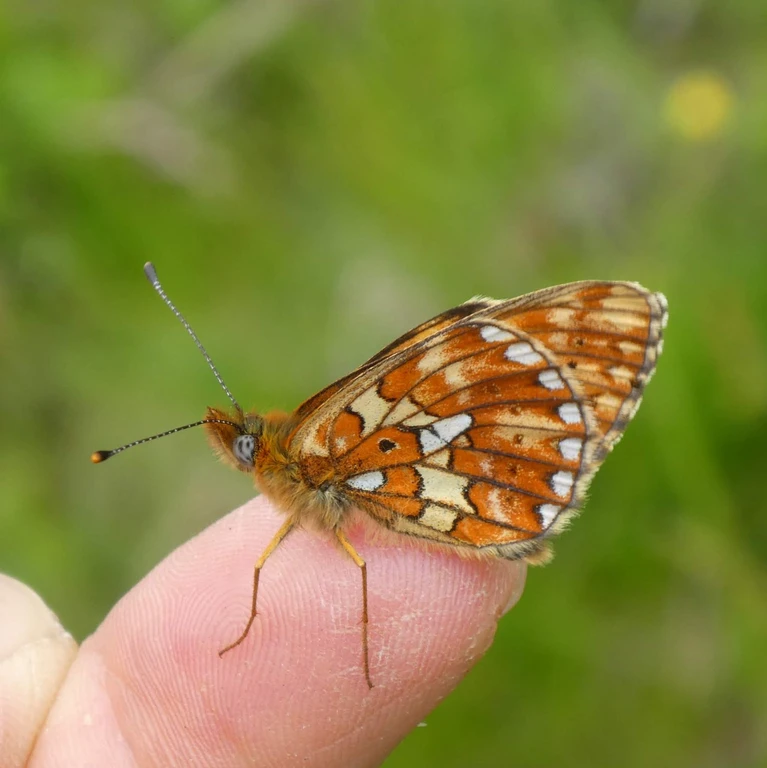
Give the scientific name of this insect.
Boloria euphrosyne (also Clossiana euphrosyne)
